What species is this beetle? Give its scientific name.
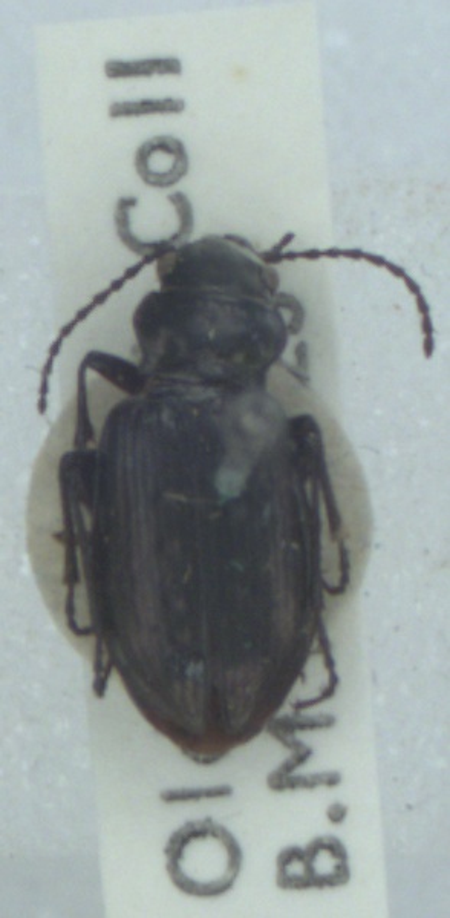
Pelophila borealis
